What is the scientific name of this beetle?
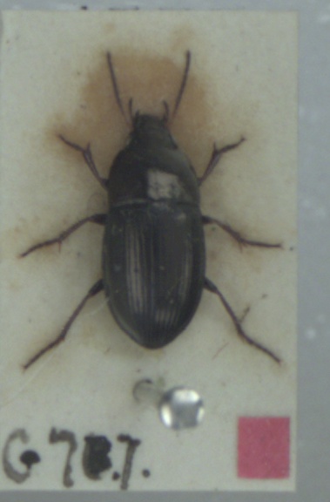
Amara convexior
